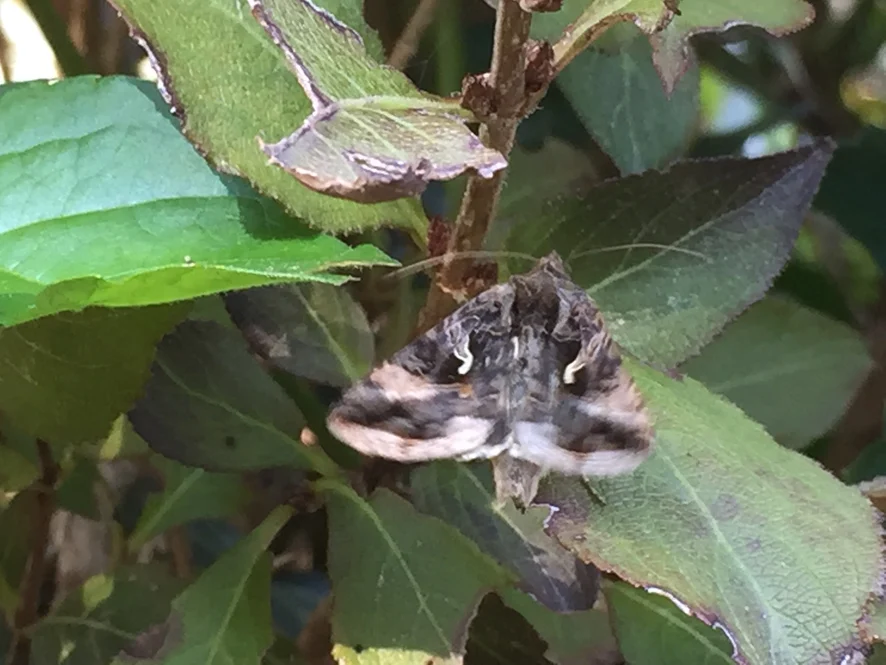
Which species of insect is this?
Autographa gamma
